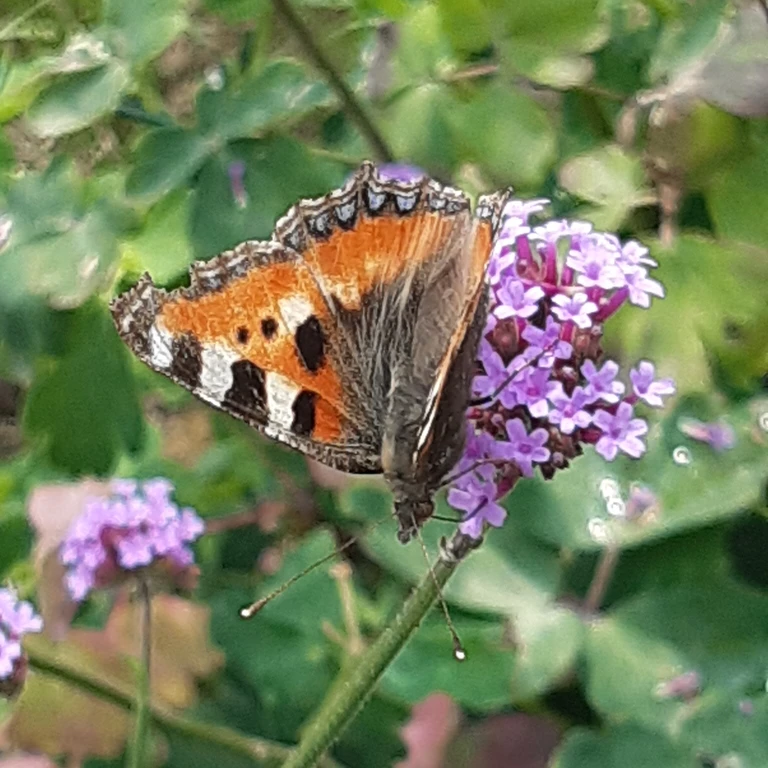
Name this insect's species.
Aglais urticae
